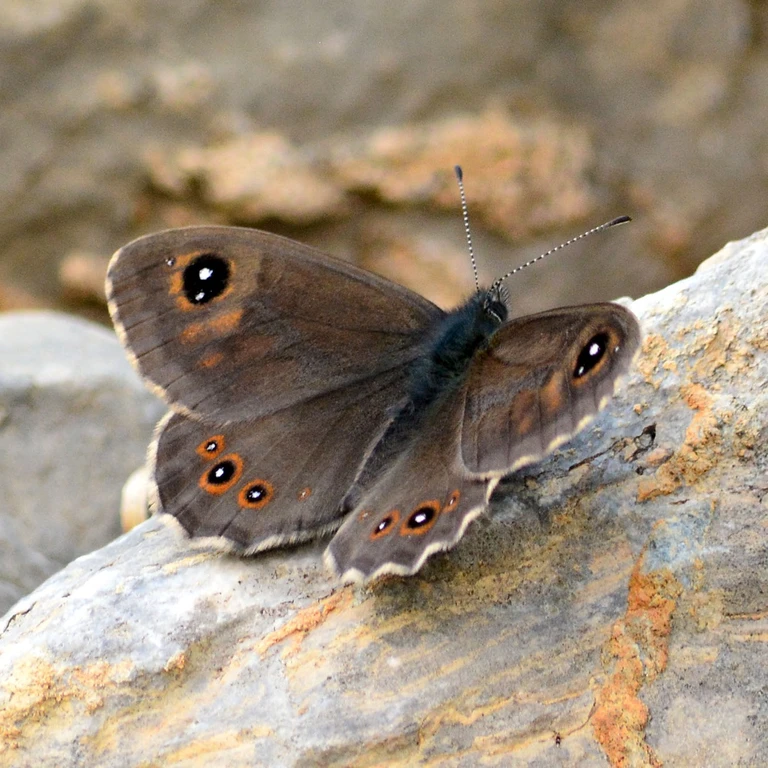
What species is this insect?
Lasiommata maera (also Pararge maera)
